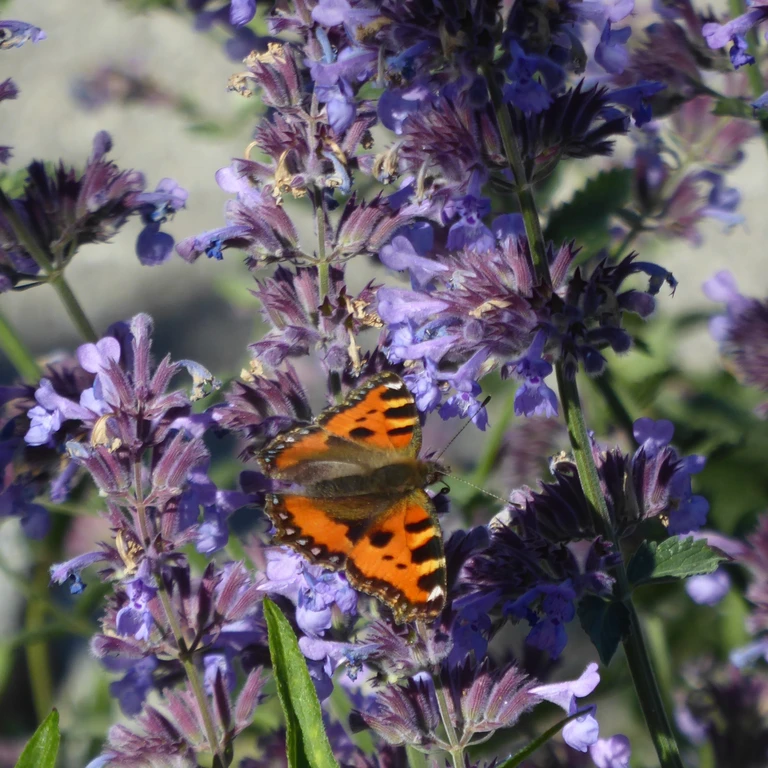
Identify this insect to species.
Aglais urticae
